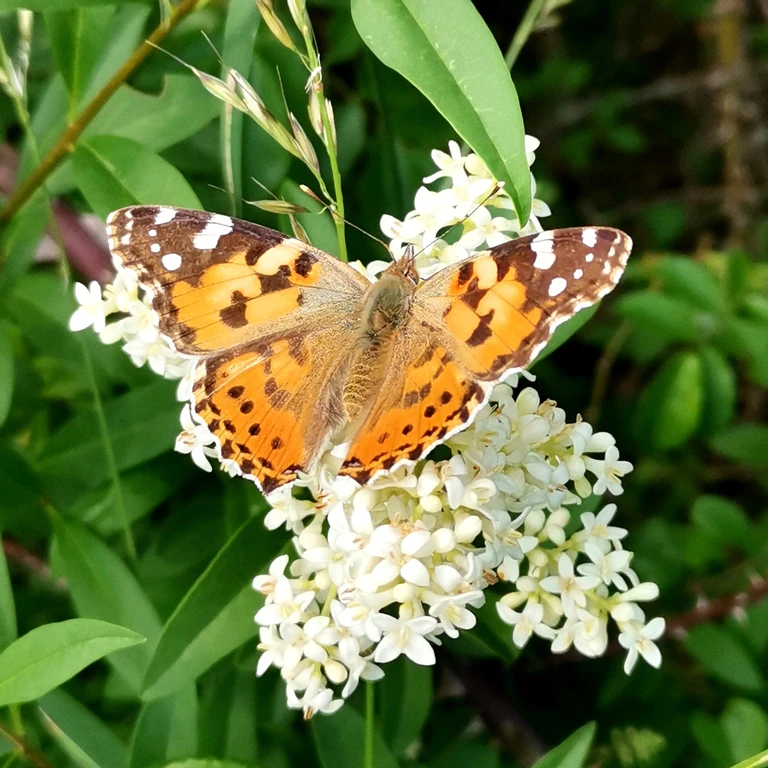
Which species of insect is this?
Vanessa cardui
